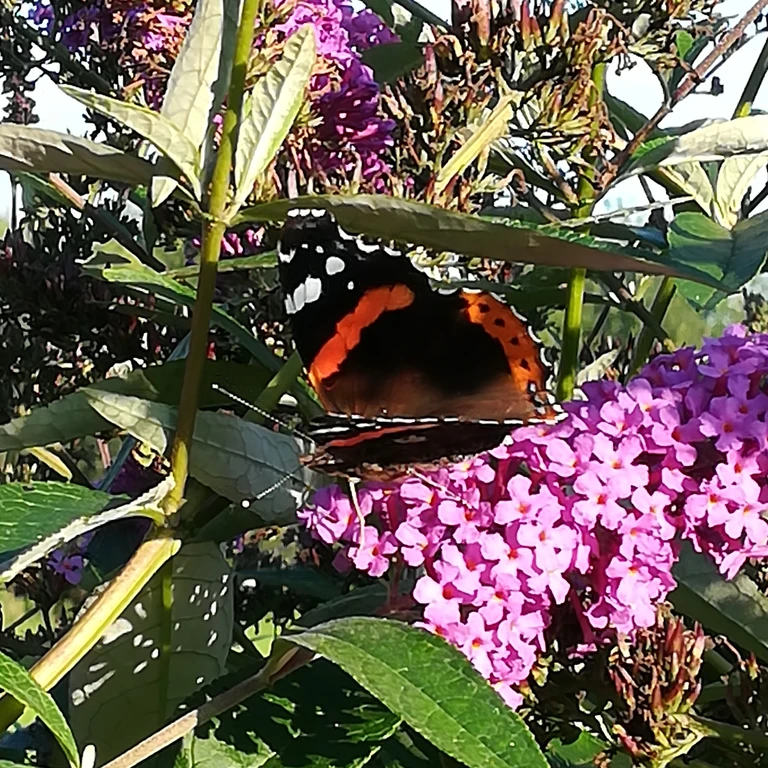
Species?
Vanessa atalanta
